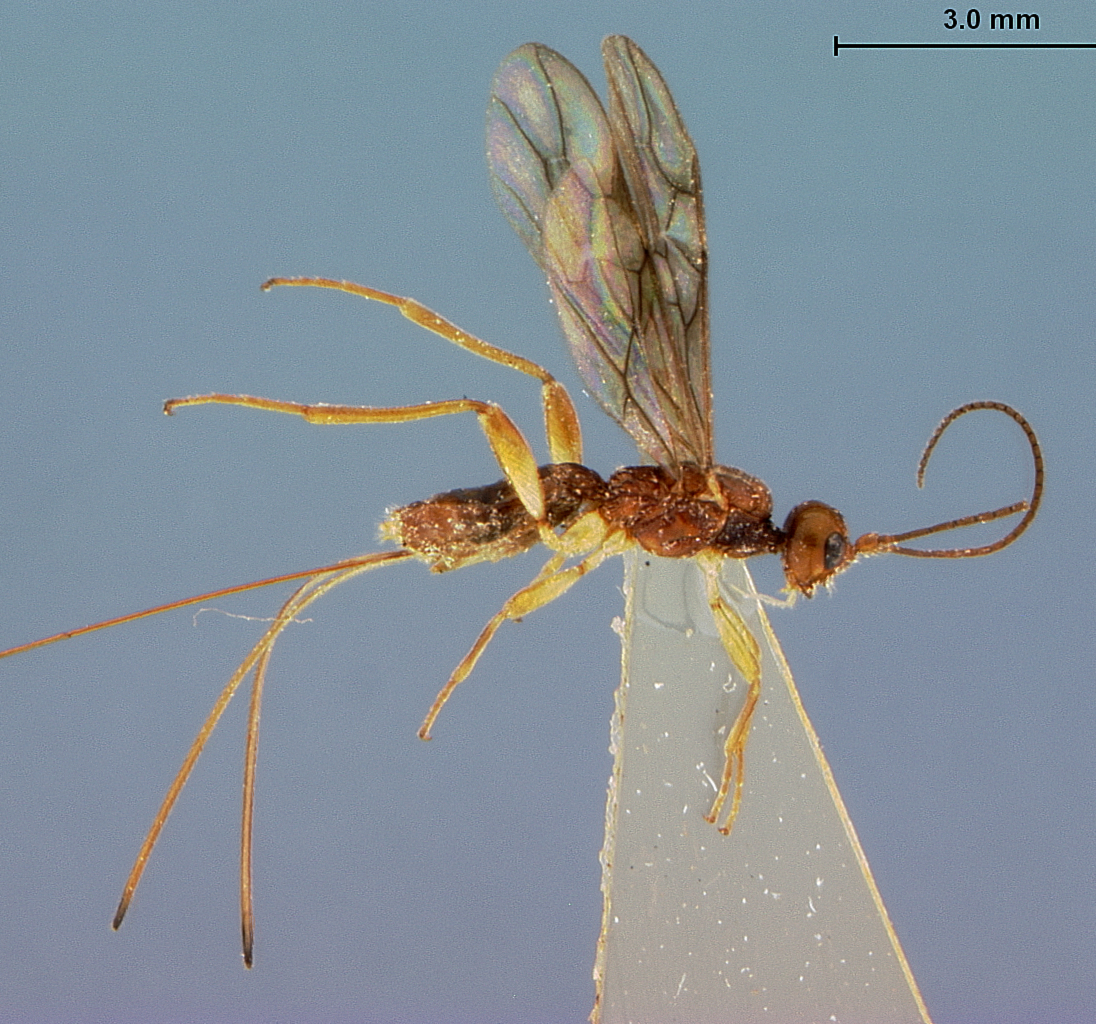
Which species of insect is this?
Poryctes ambeodonii
